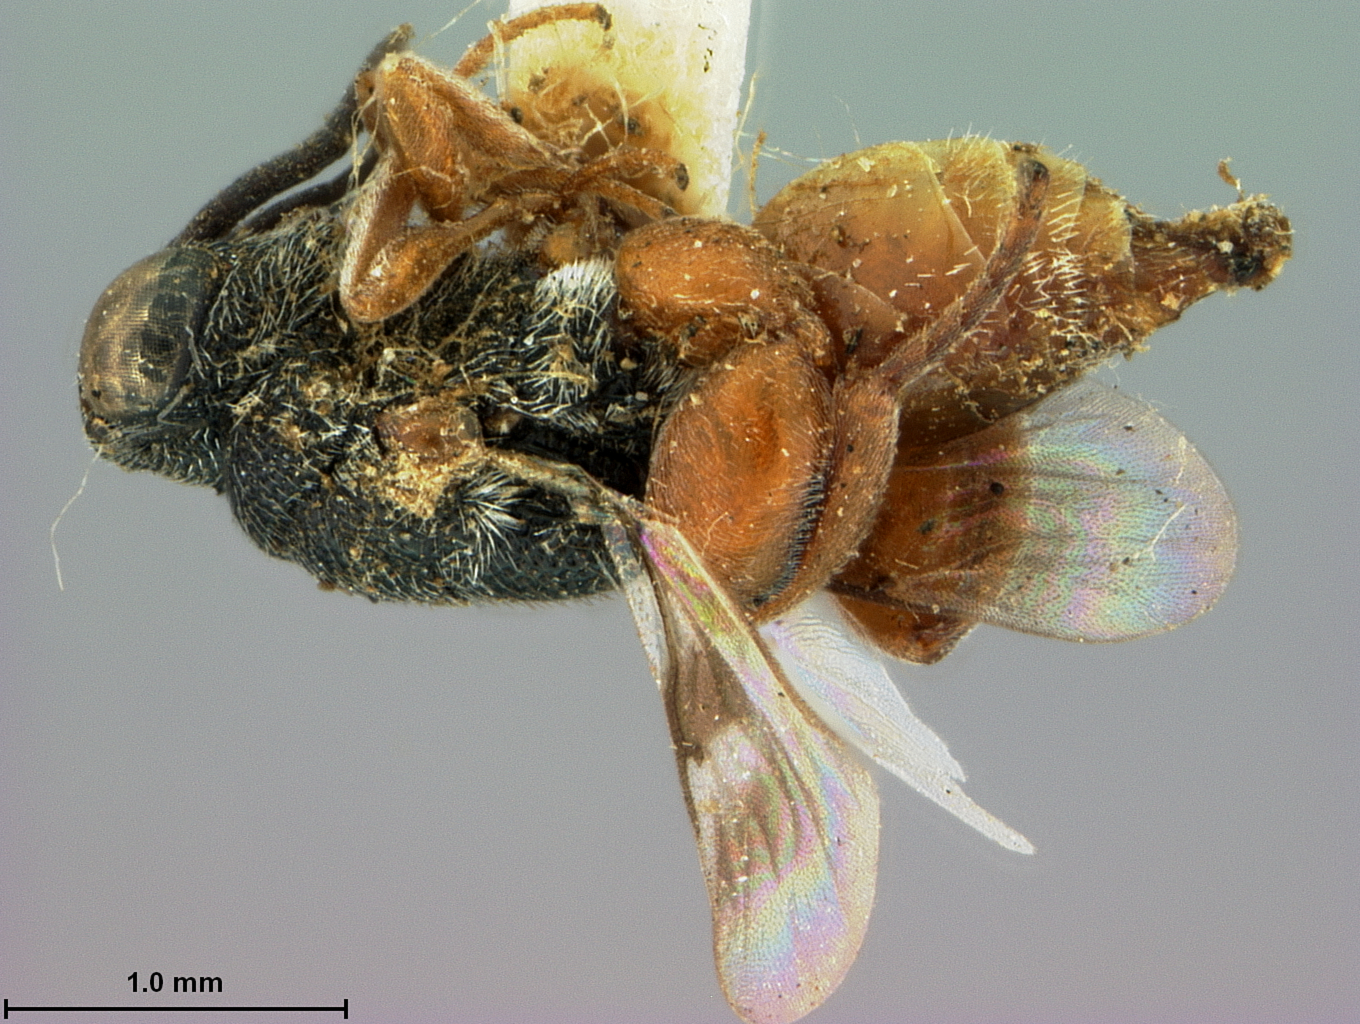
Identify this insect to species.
Haltichella bicolor
